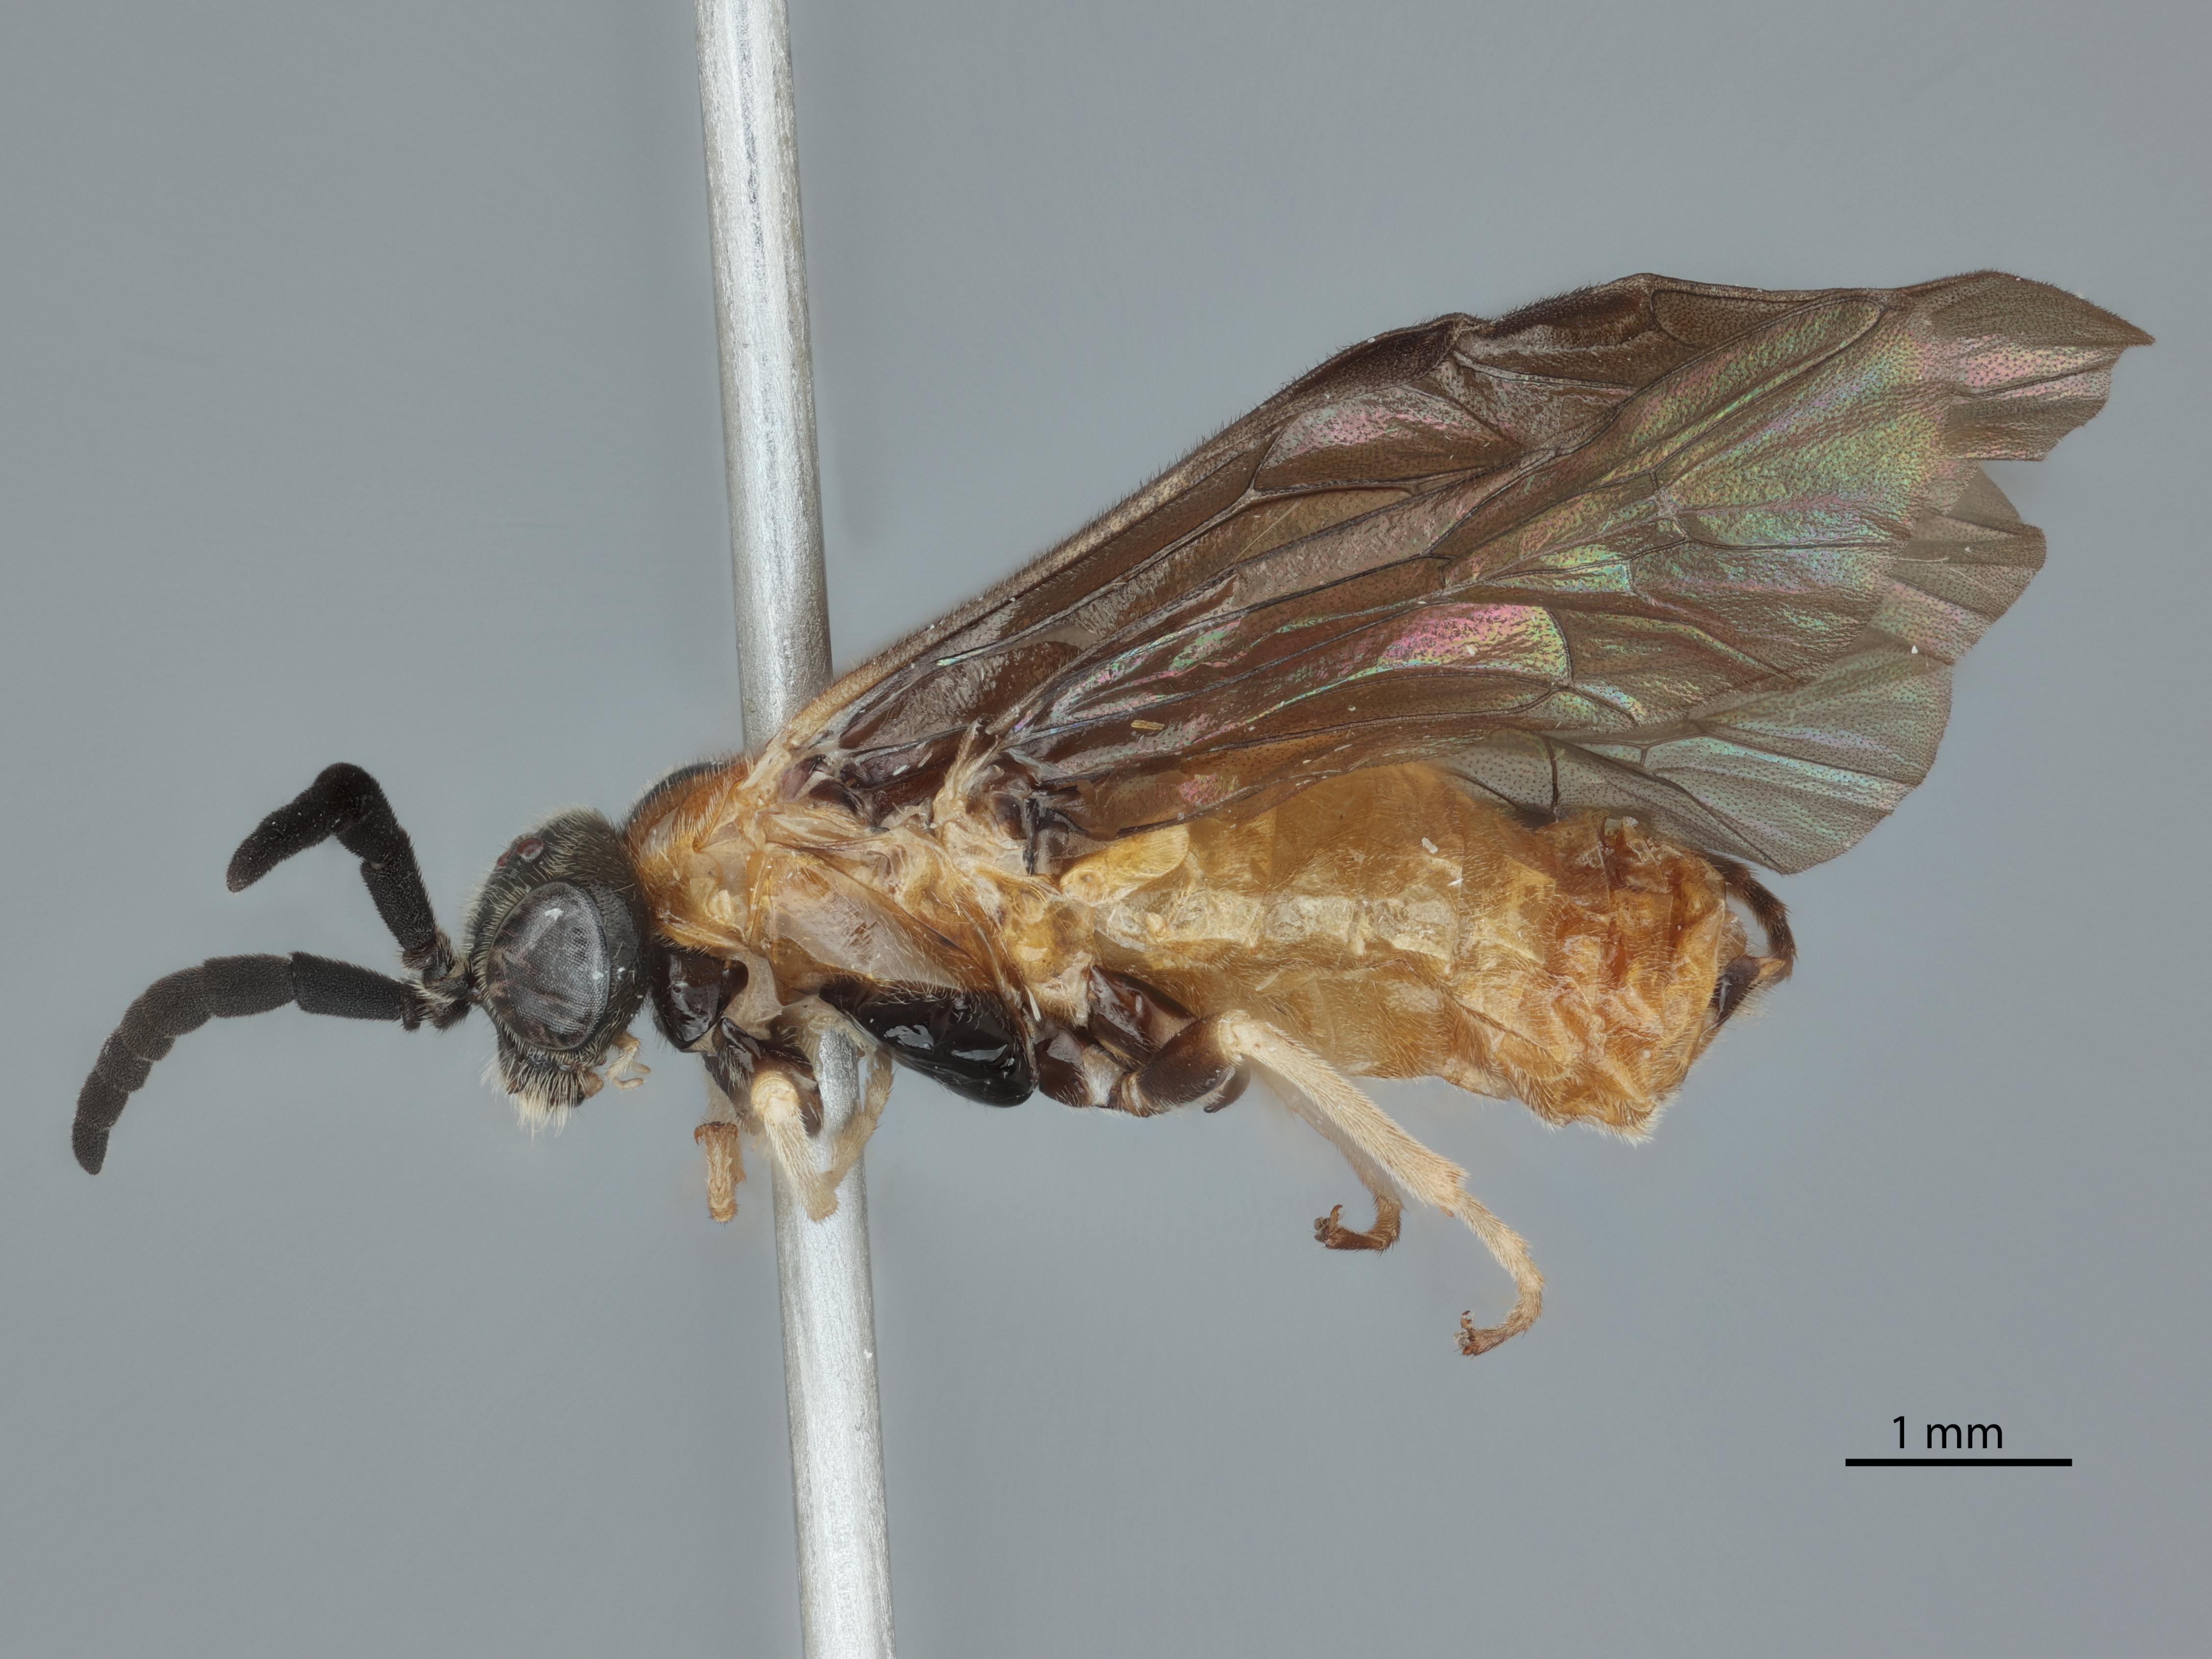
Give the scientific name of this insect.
Eustromboceros arizonicus
